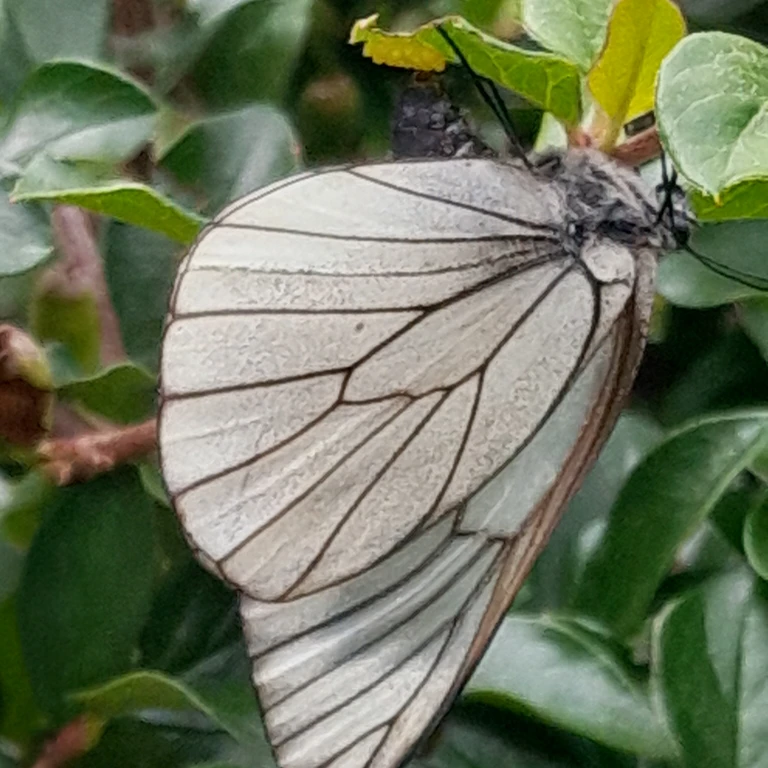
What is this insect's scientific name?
Aporia crataegi
